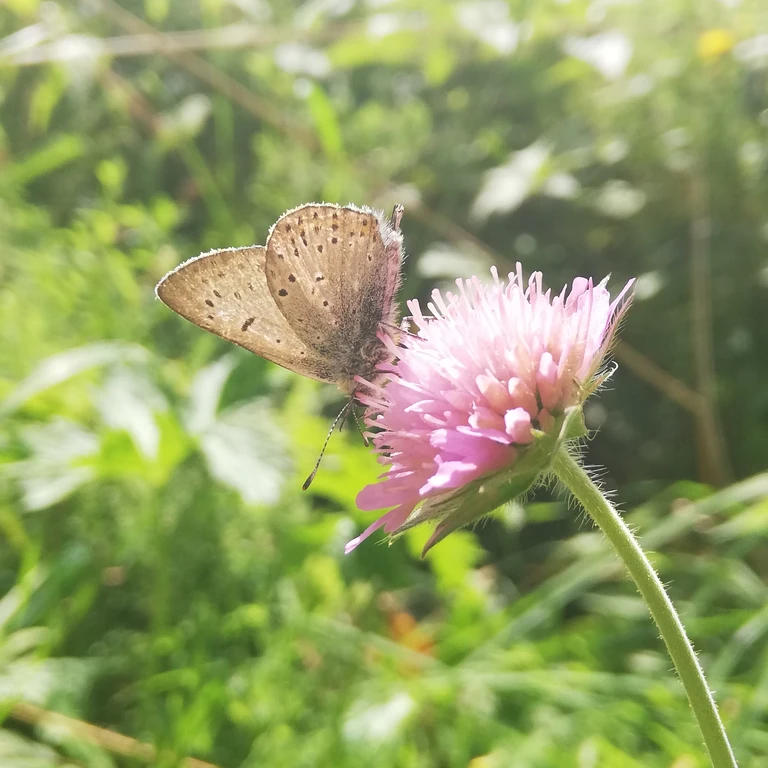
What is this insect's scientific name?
Lycaena tityrus (also Loweia tityrus)
